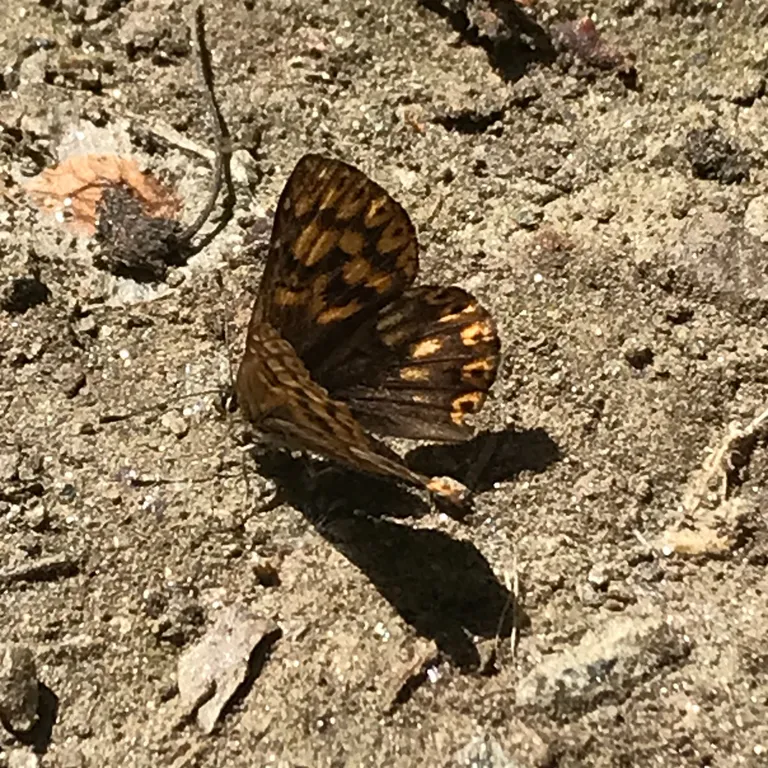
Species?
Hamearis lucina
